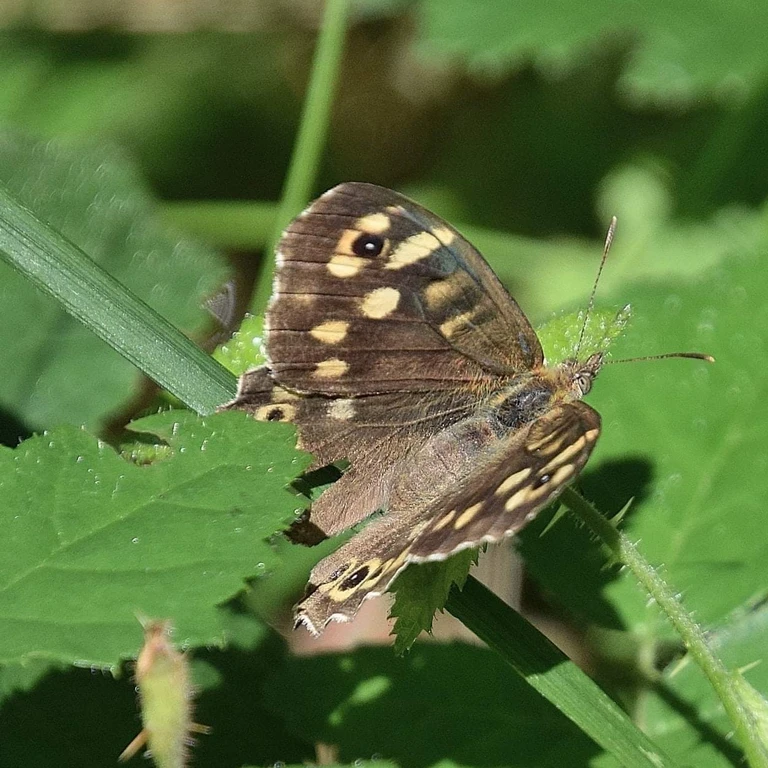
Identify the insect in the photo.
Pararge aegeria
